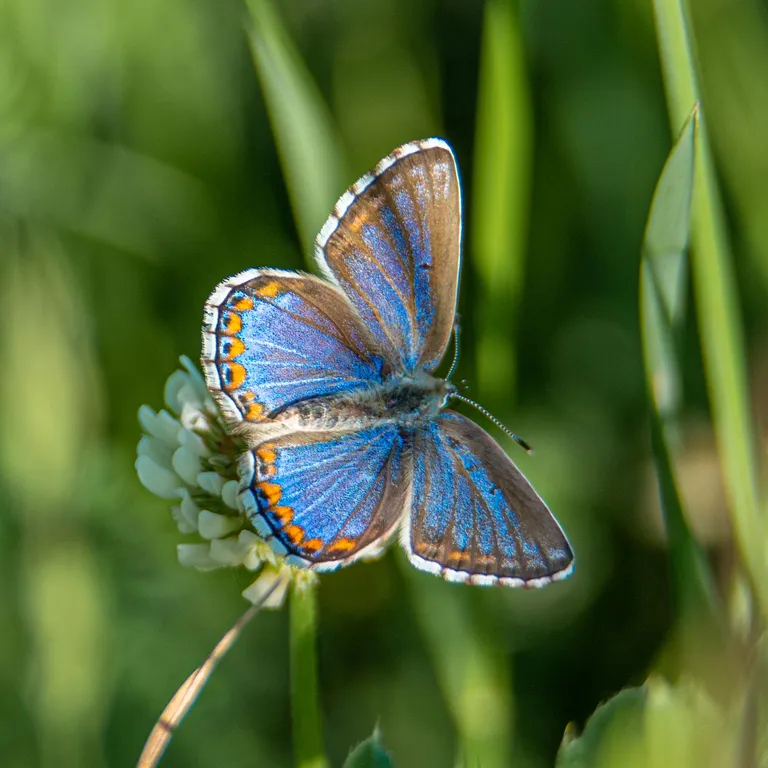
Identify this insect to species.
Lysandra bellargus
